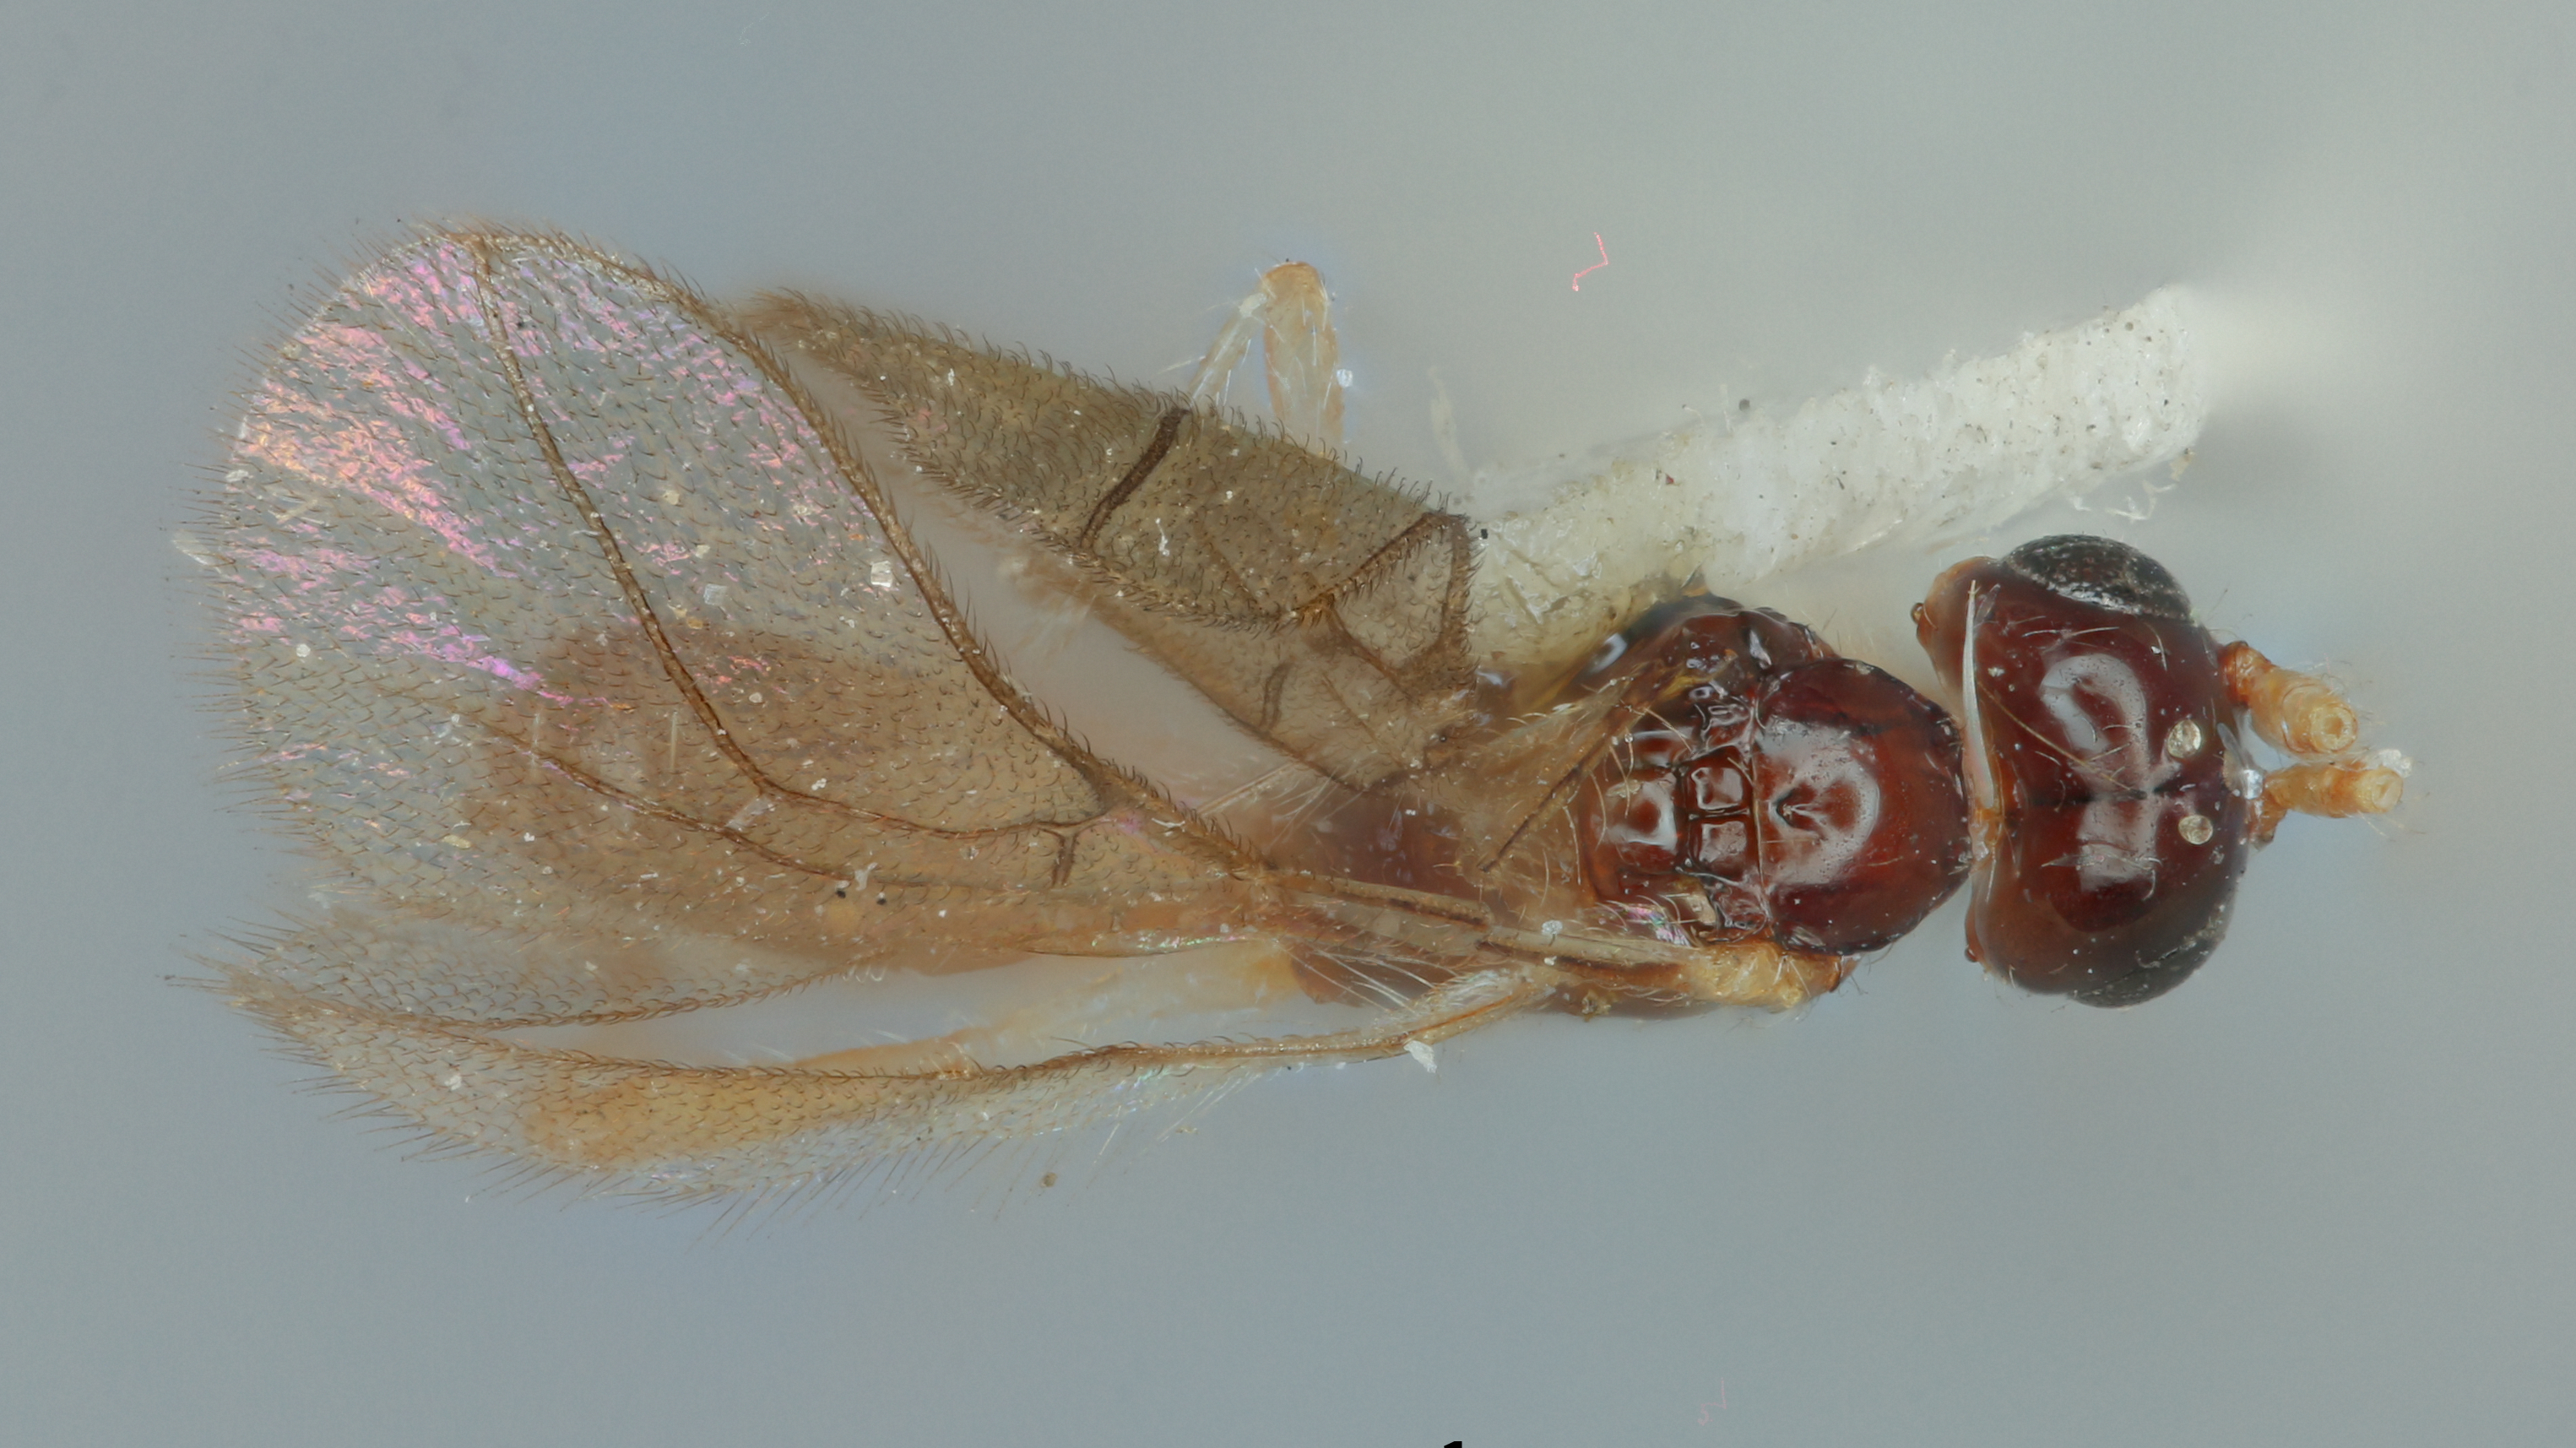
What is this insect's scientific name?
Kahlia flairpes
